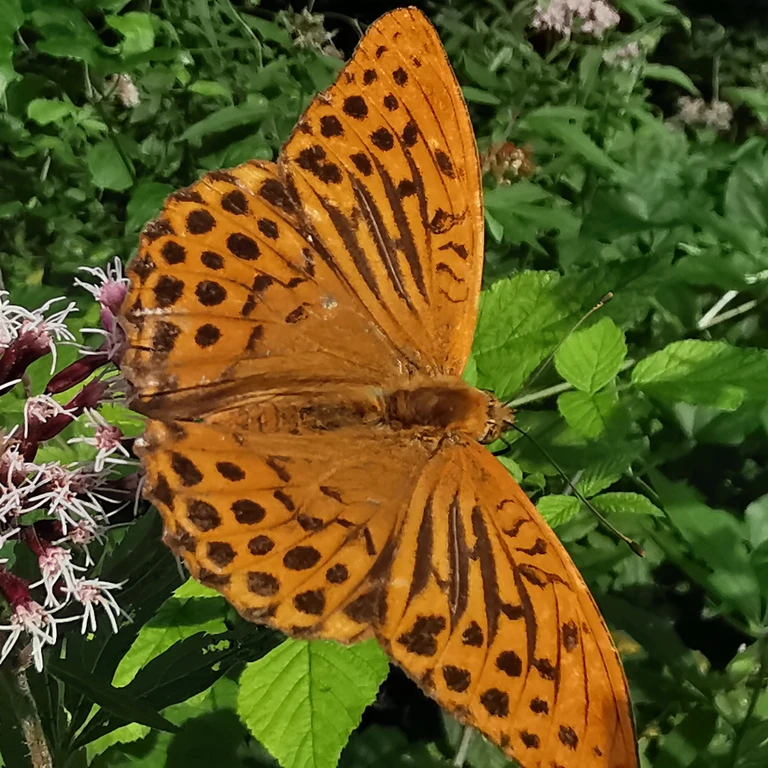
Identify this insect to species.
Argynnis paphia
